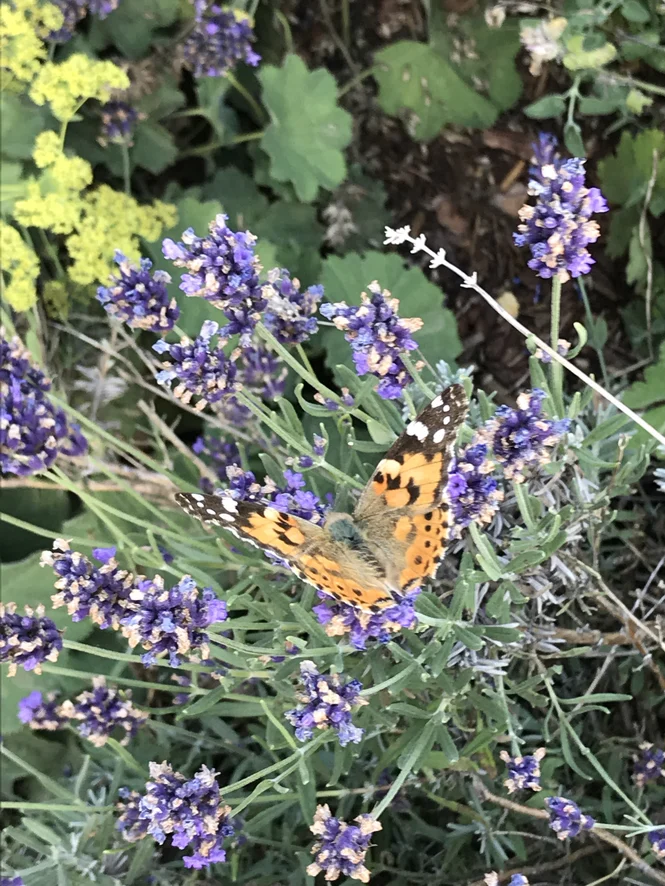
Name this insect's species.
Vanessa cardui
